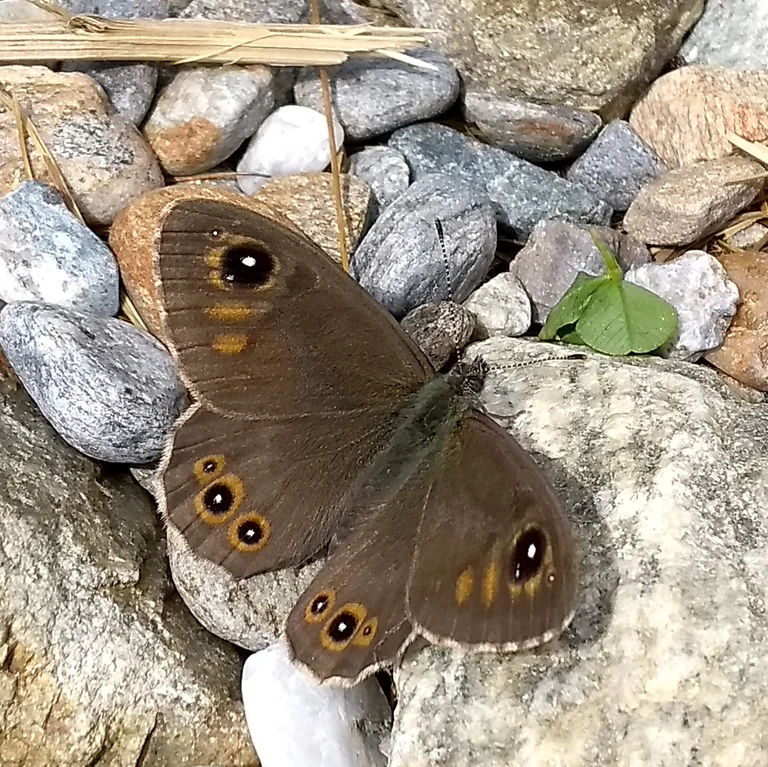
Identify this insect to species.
Lasiommata maera (also Pararge maera)
